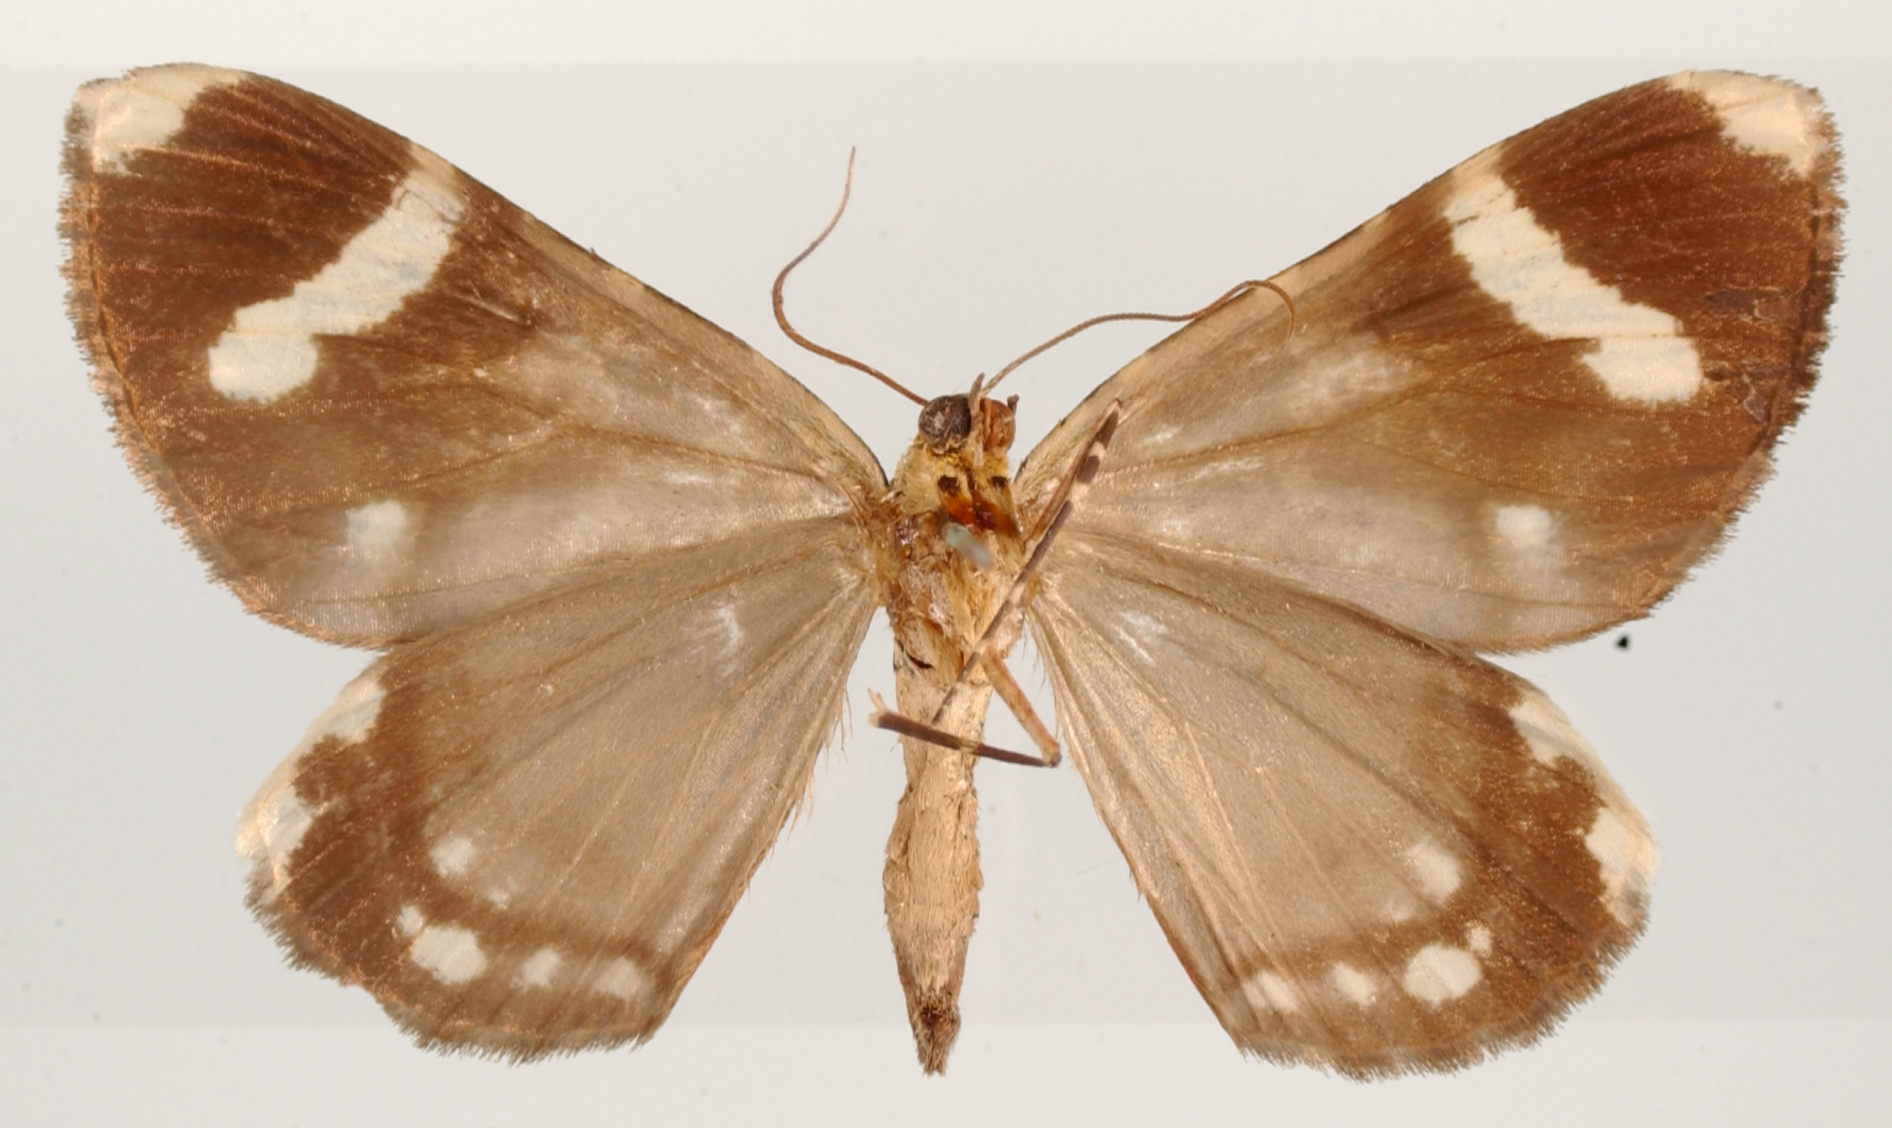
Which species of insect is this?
Cidaria tima
